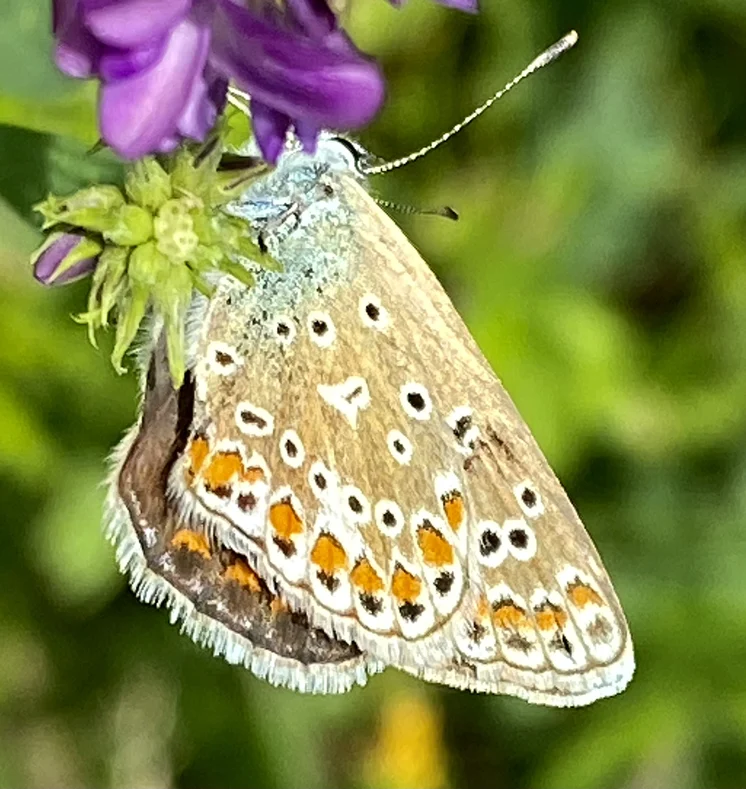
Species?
Polyommatus icarus
